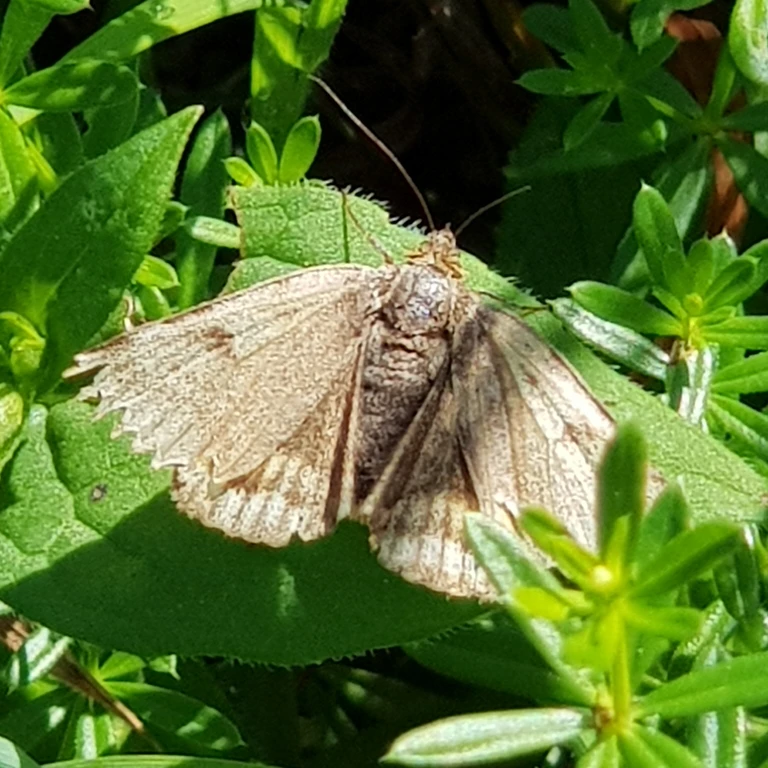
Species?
Euclidia glyphica
